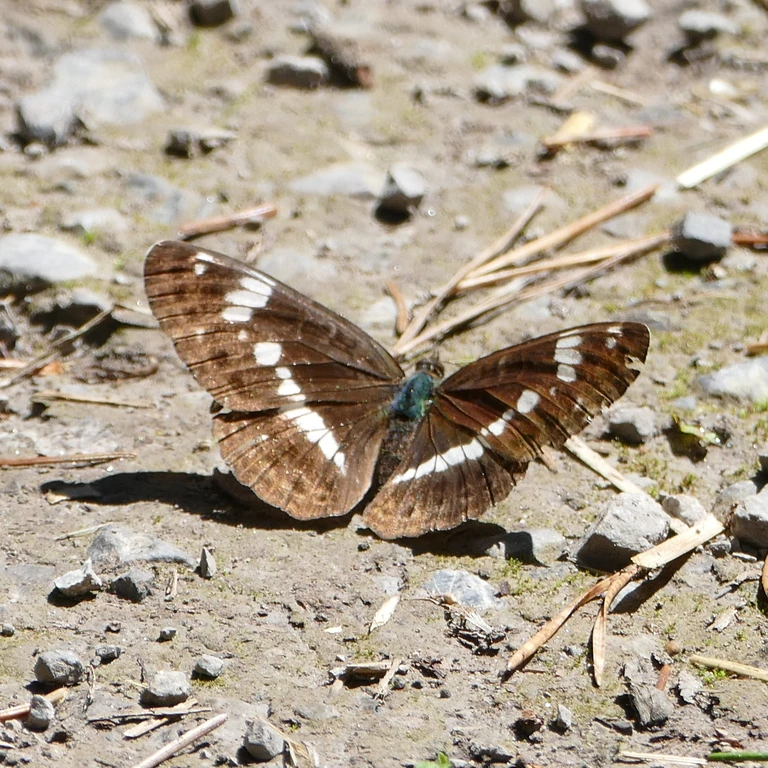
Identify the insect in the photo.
Limenitis camilla (also Ladoga camilla)
